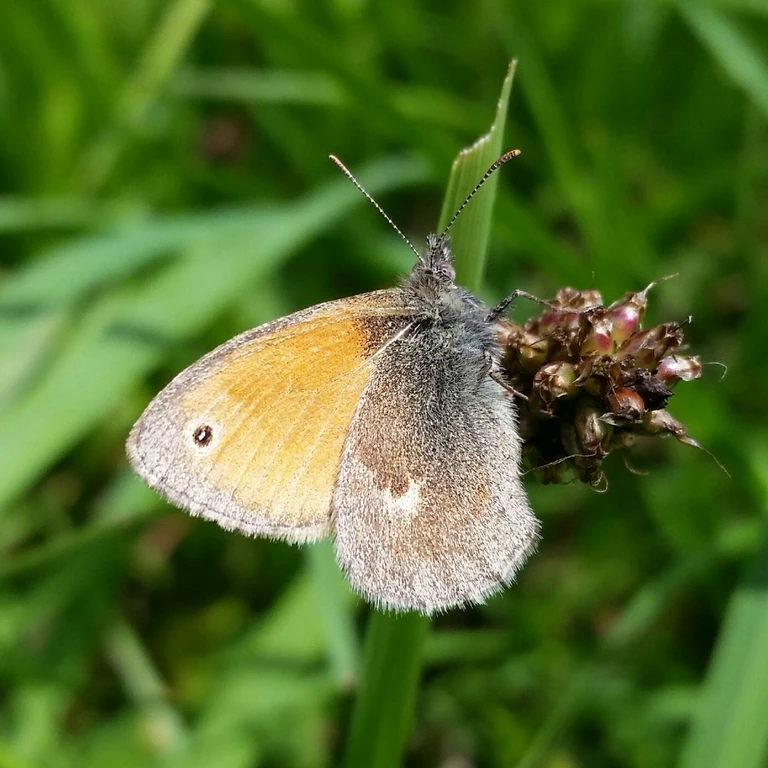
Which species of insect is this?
Coenonympha pamphilus
